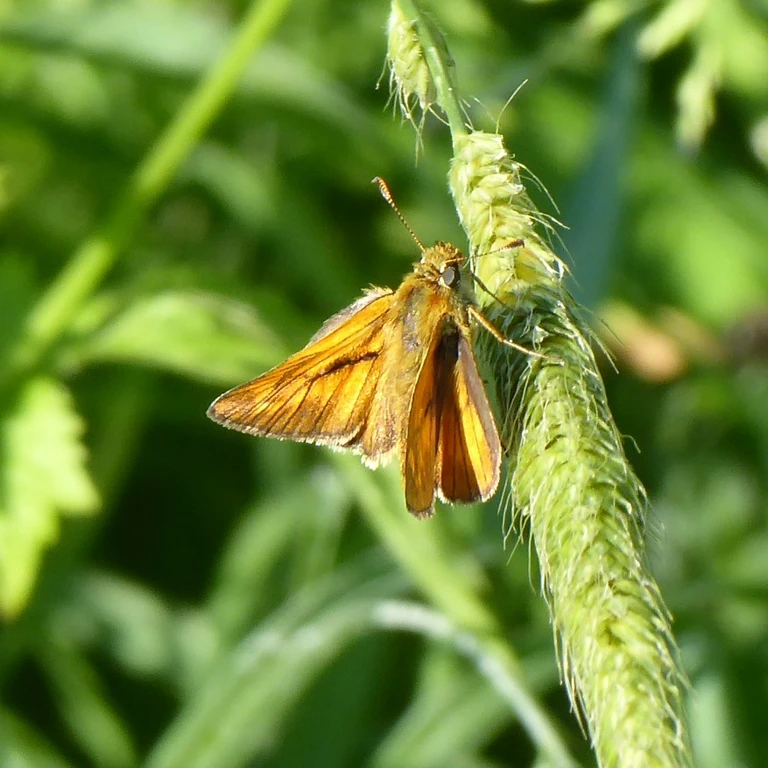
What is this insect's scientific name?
Ochlodes sylvanus (also Ochlodes venata)
